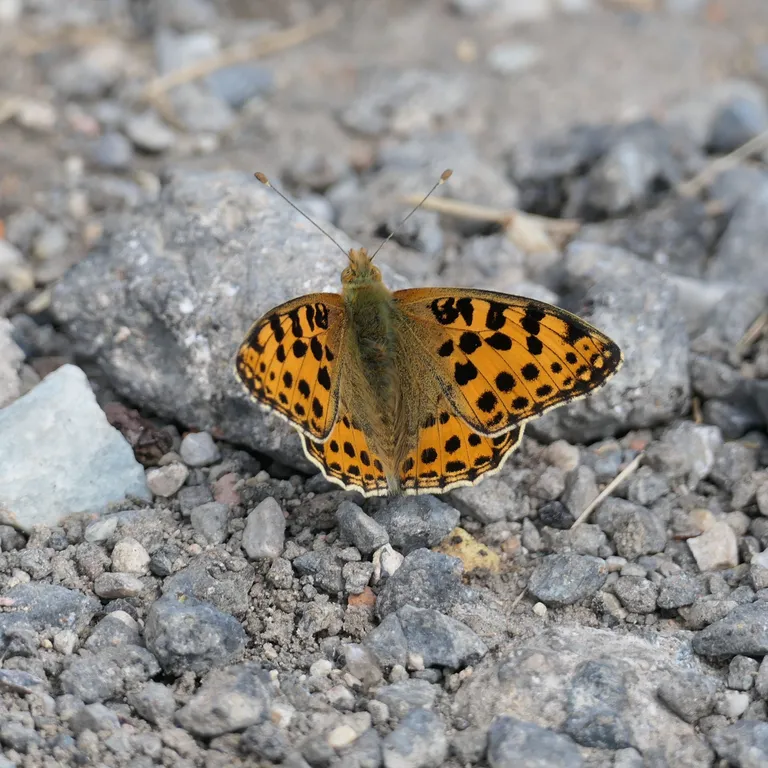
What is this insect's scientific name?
Issoria lathonia
